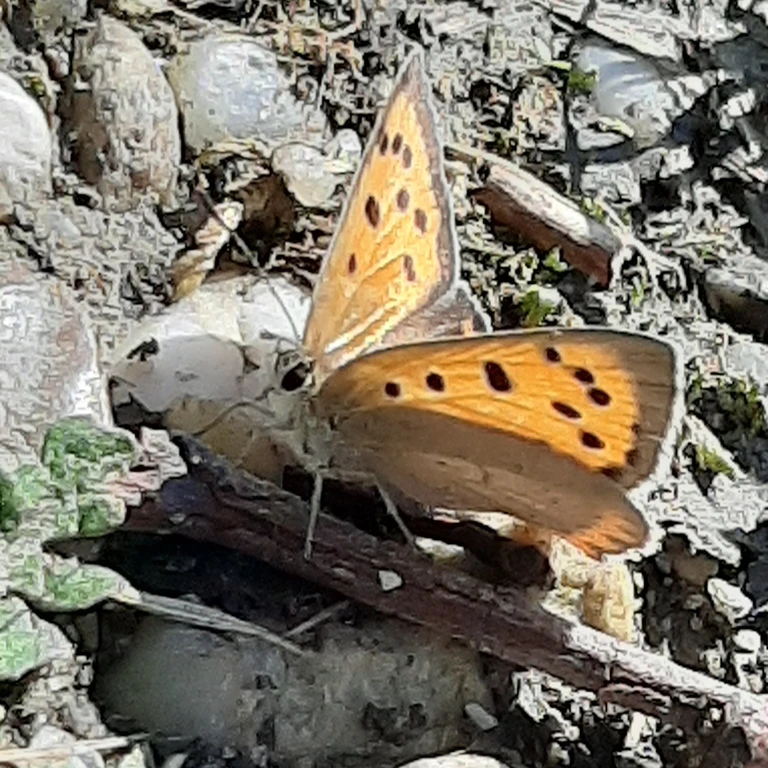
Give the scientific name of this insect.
Lycaena phlaeas
